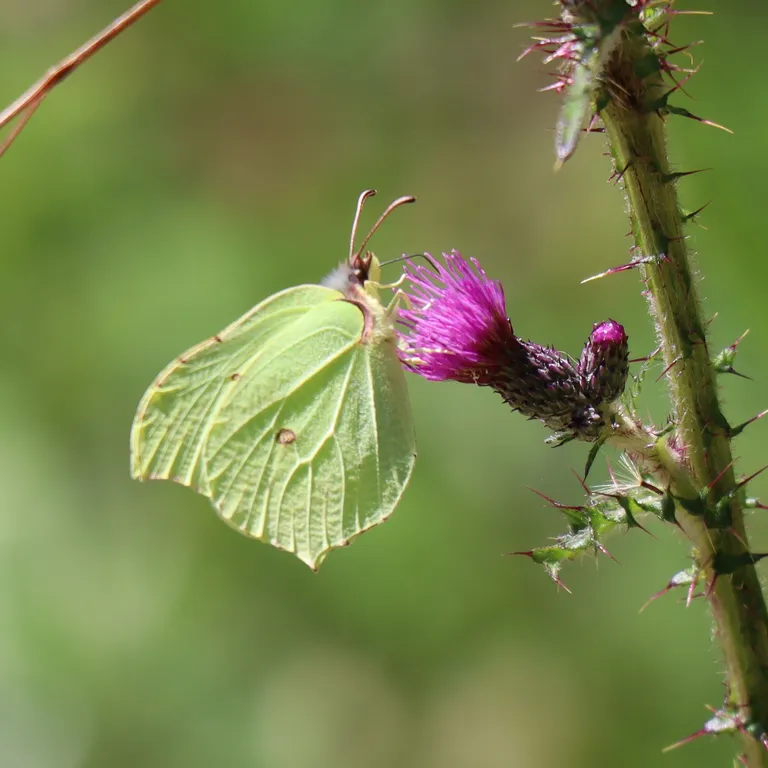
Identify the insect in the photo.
Gonepteryx rhamni
